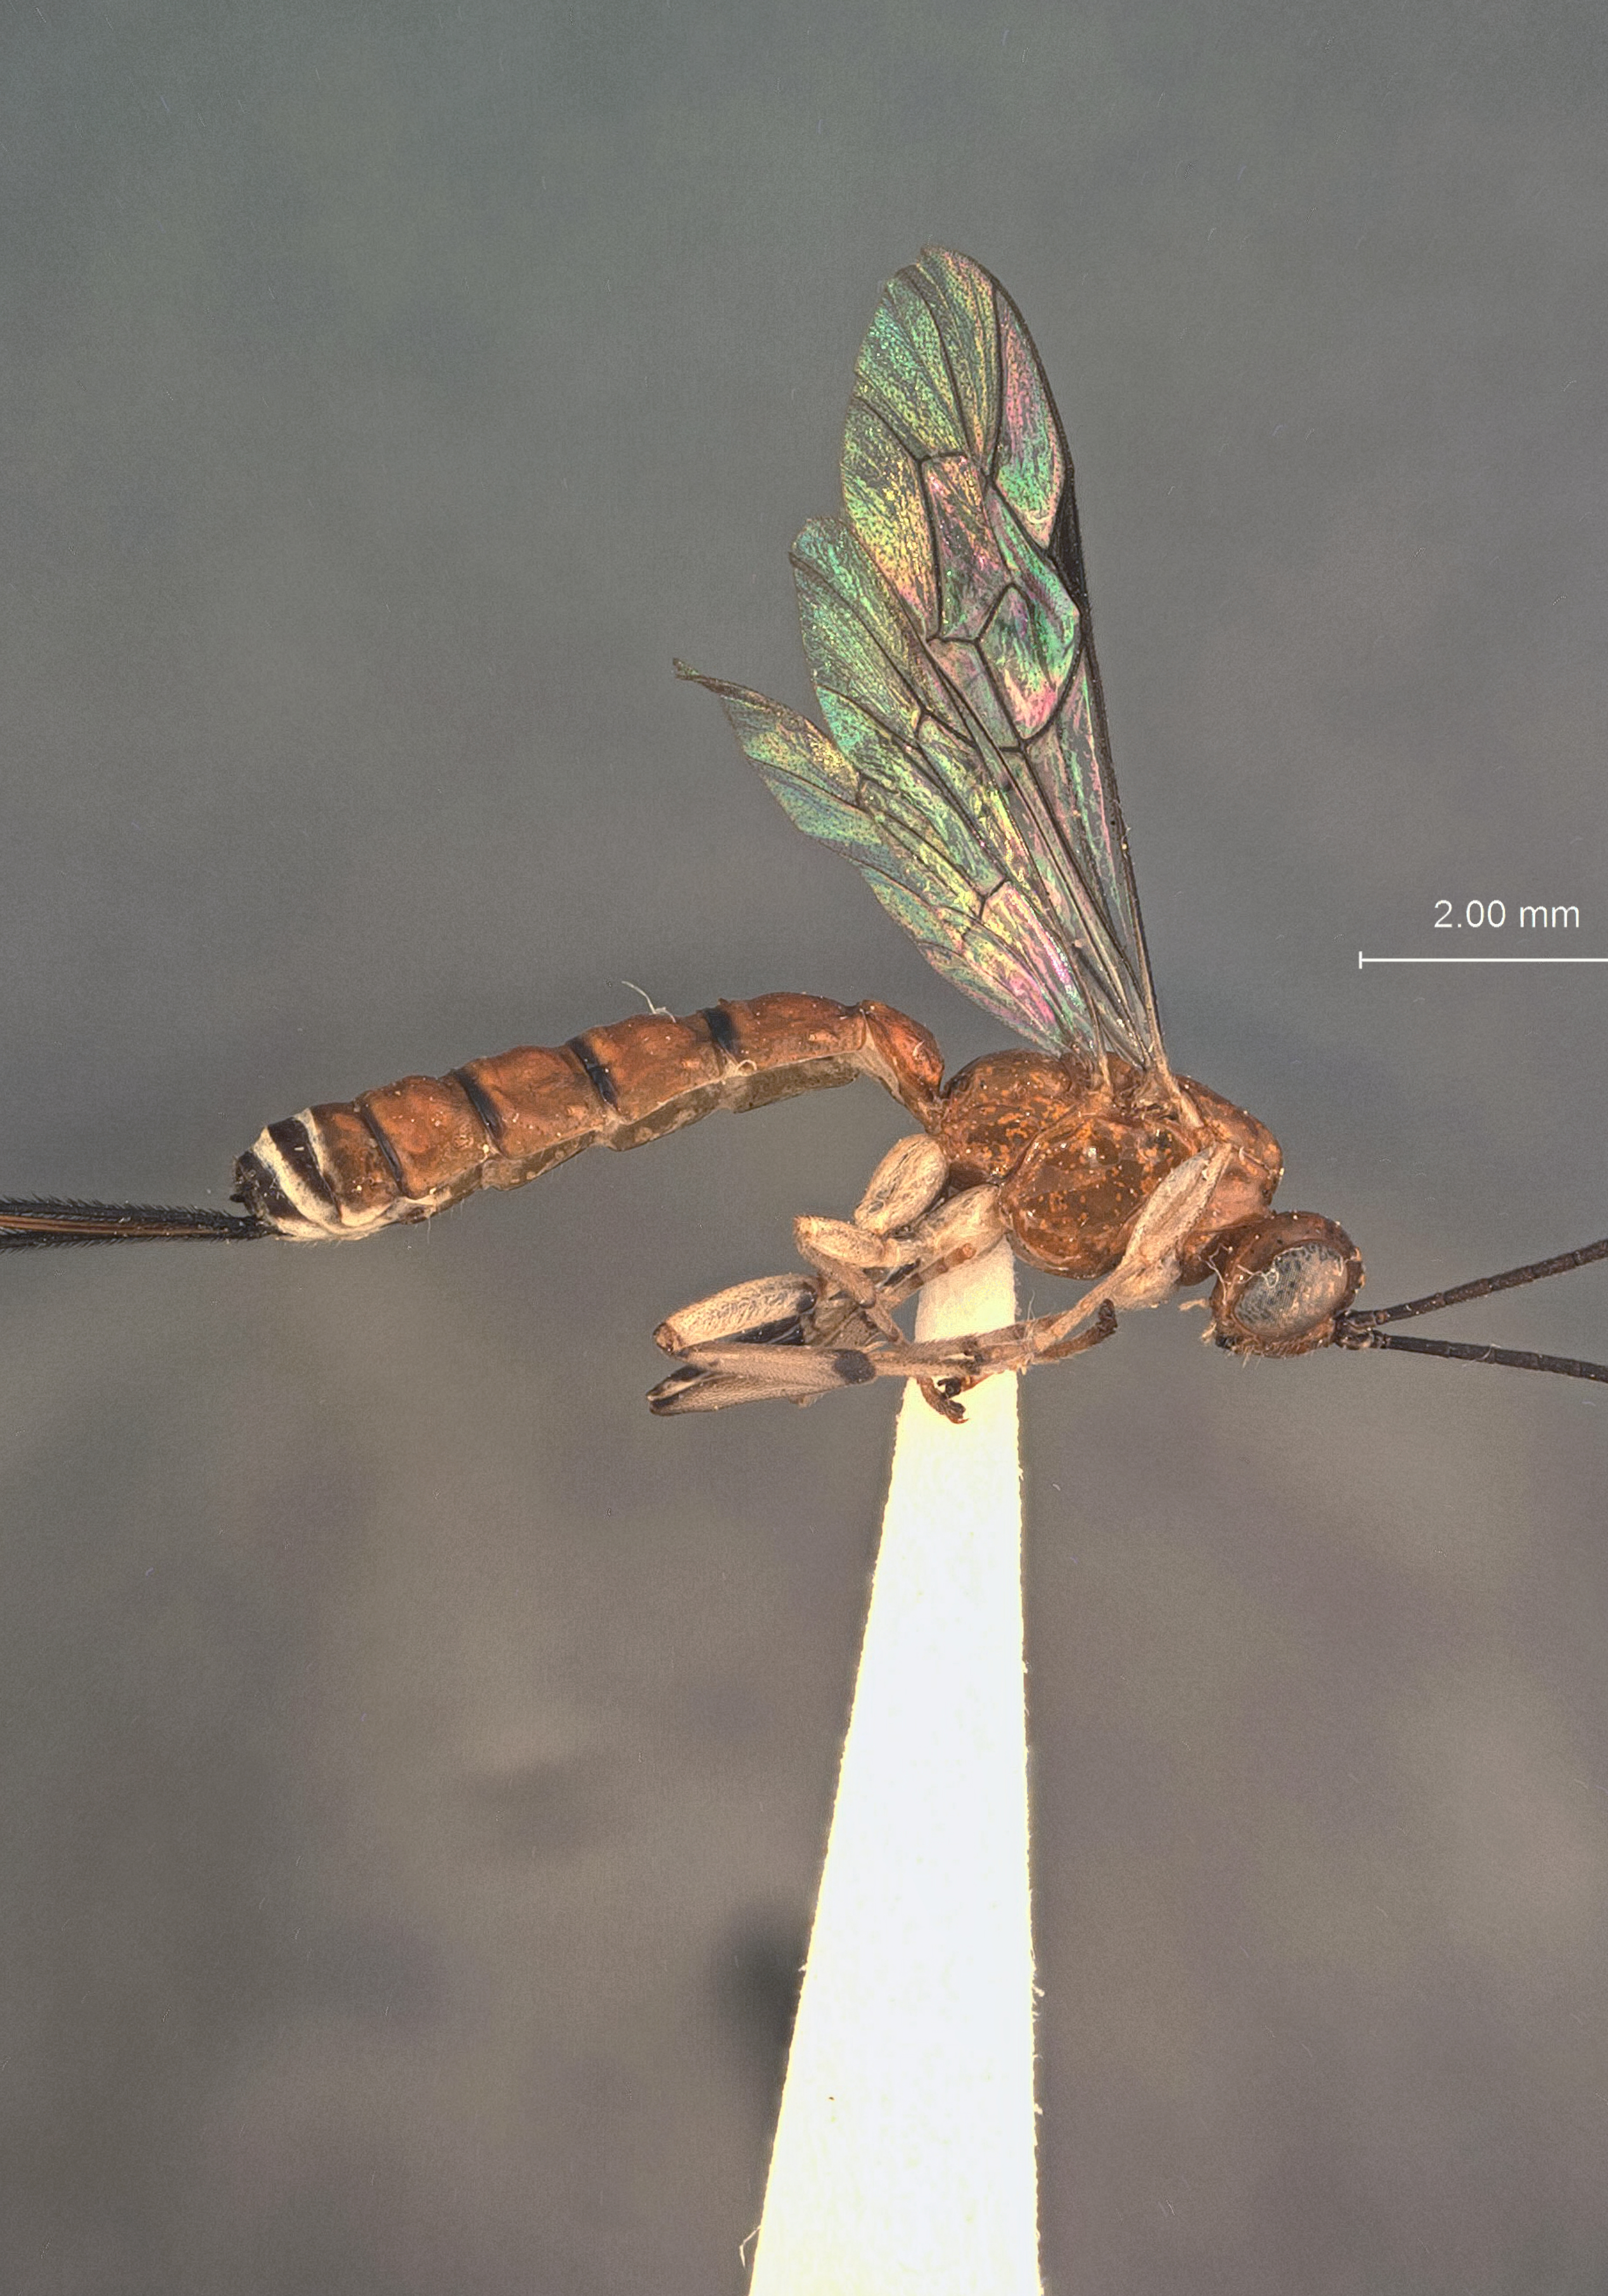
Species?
Calliephialtes ferrugineus
